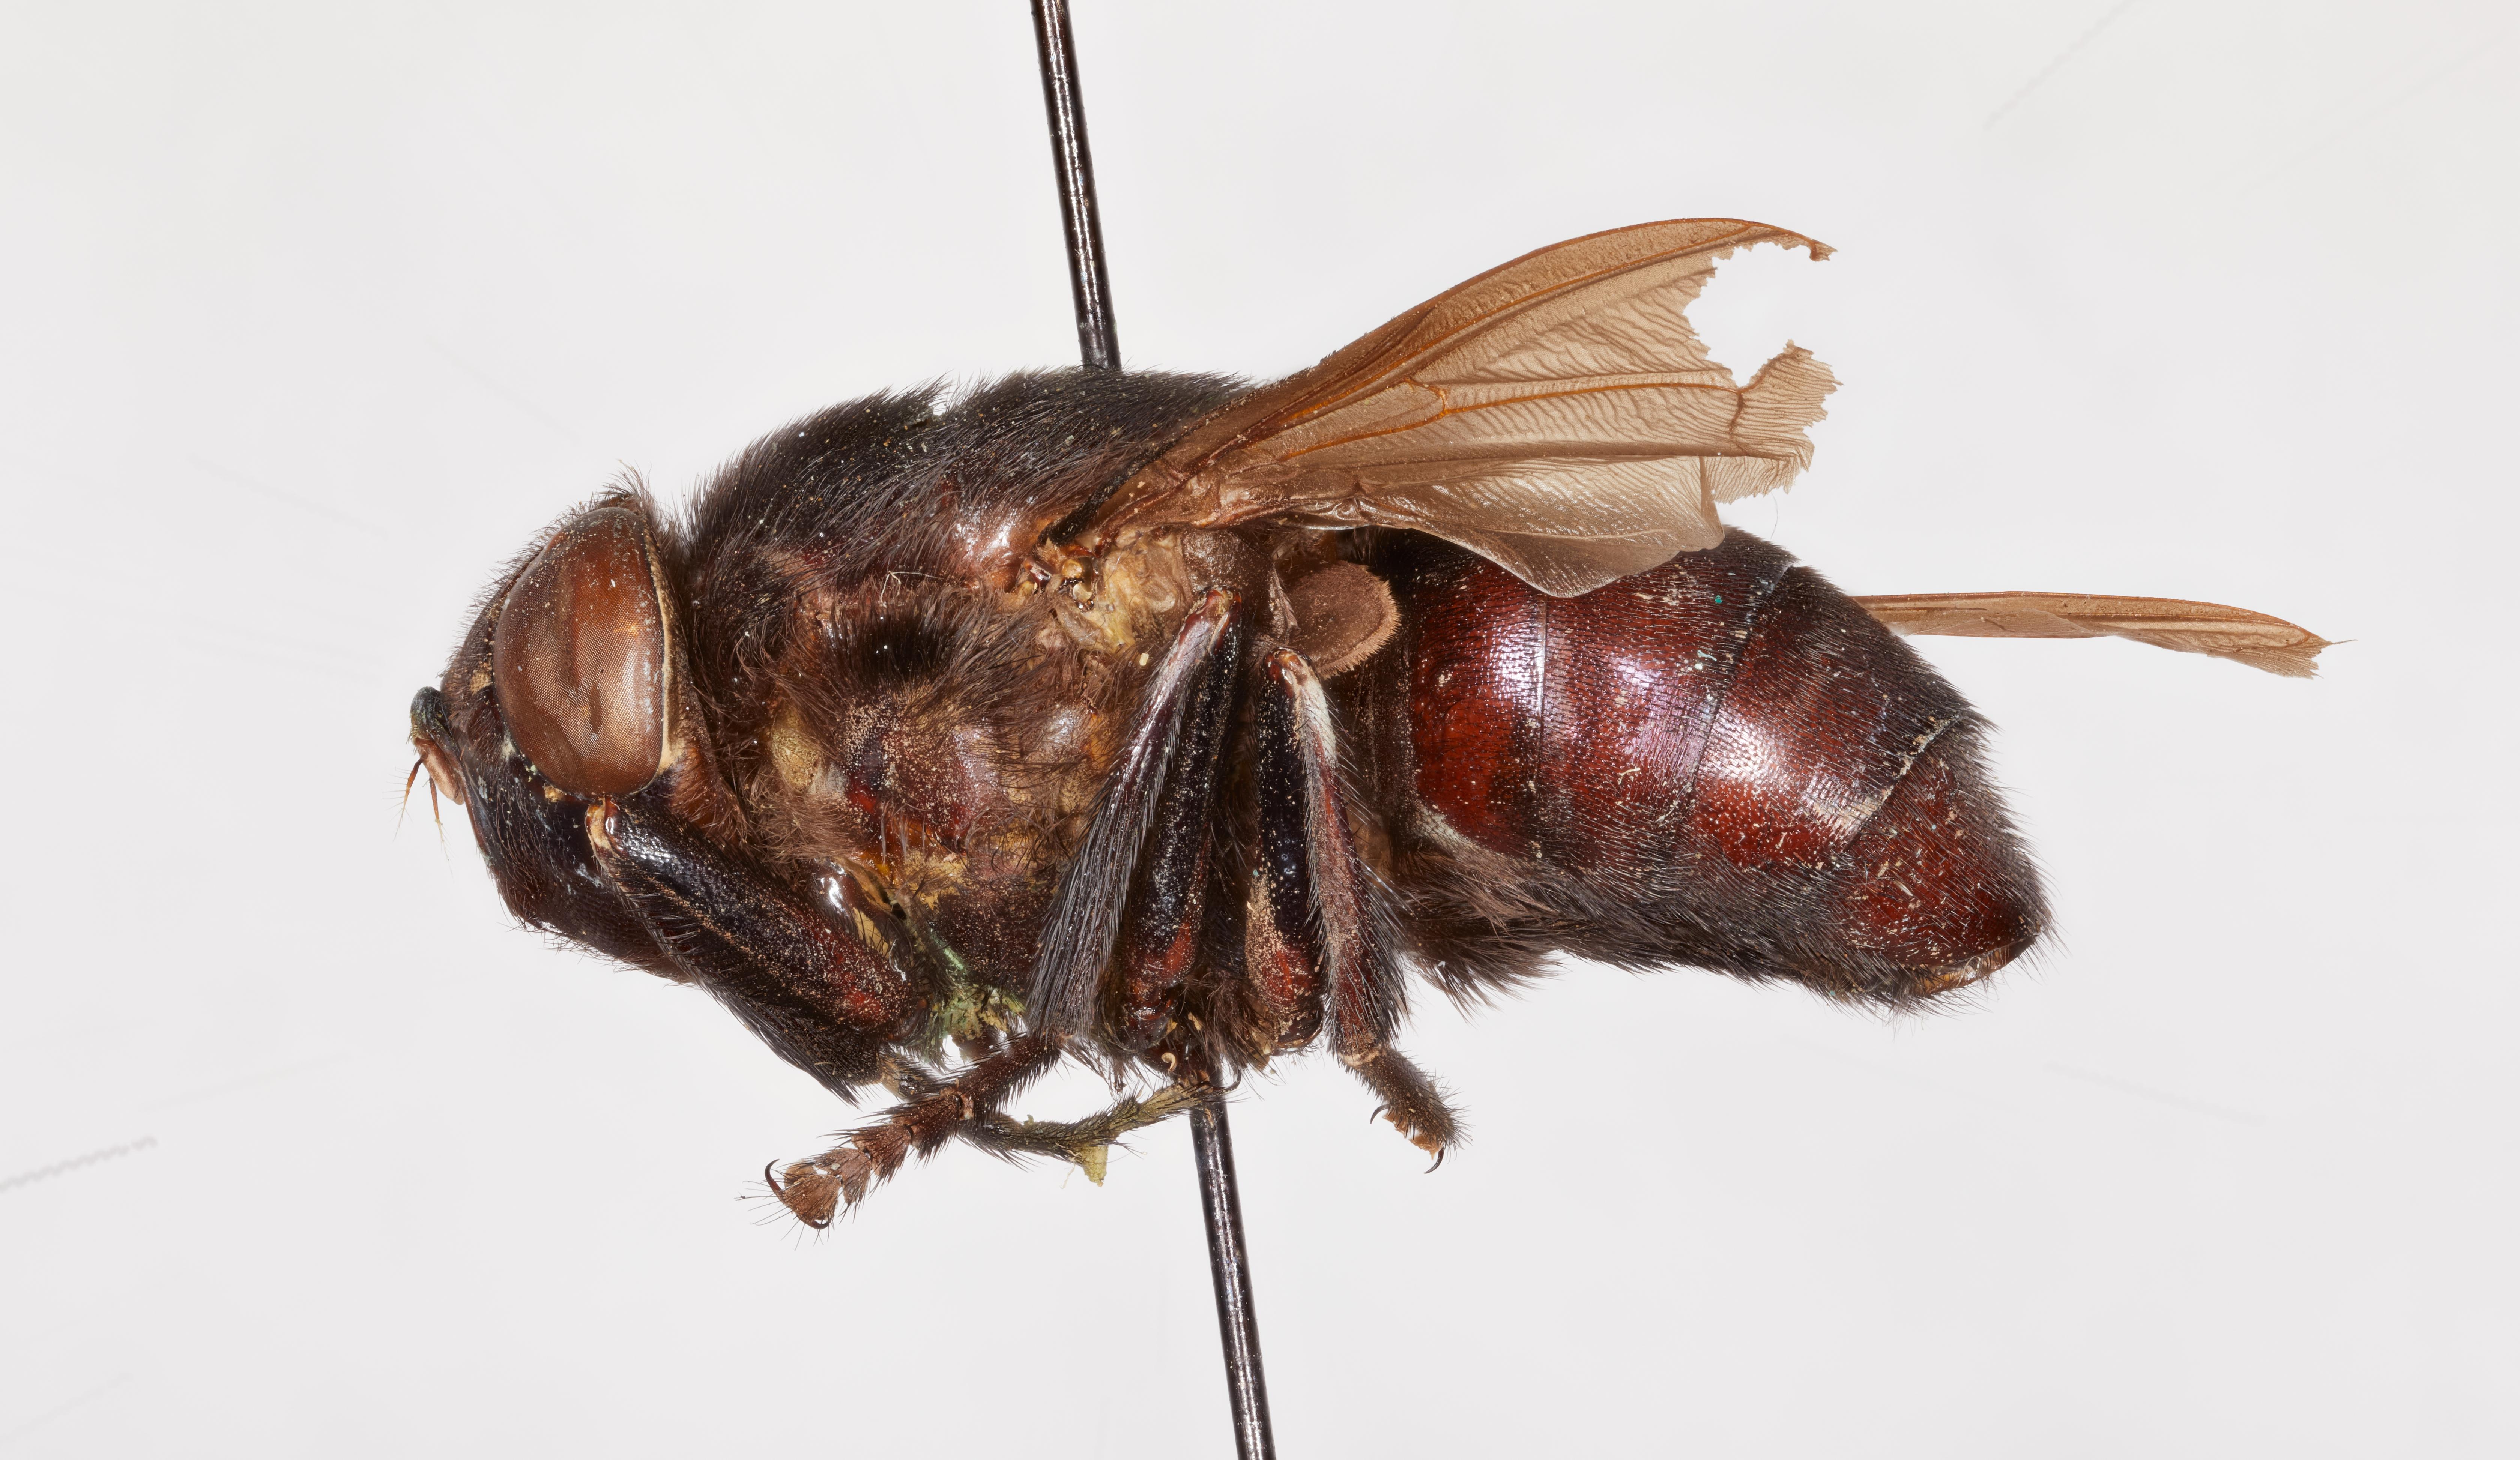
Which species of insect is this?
Cuterebra tenebrosa
